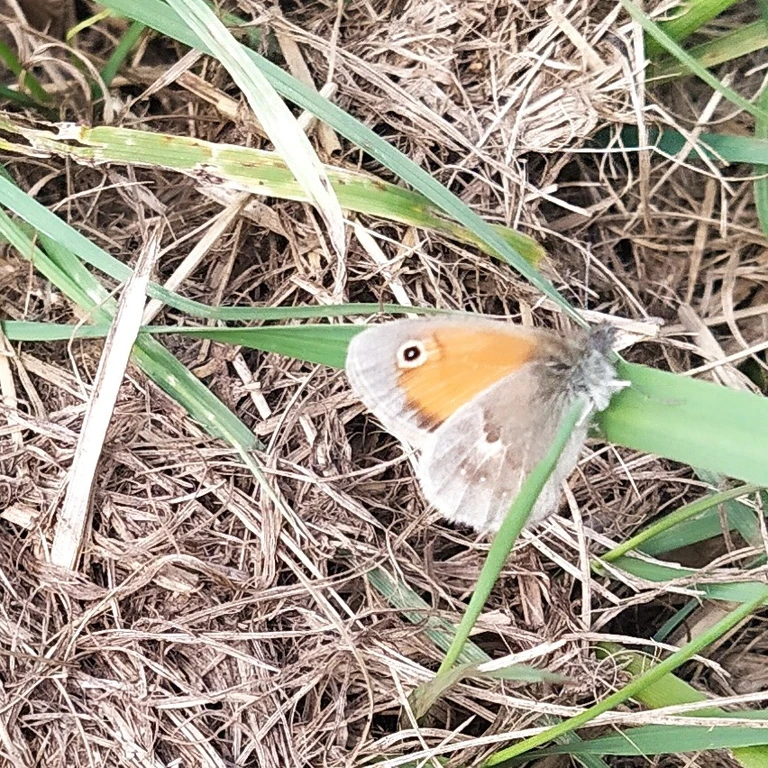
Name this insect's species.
Coenonympha pamphilus
